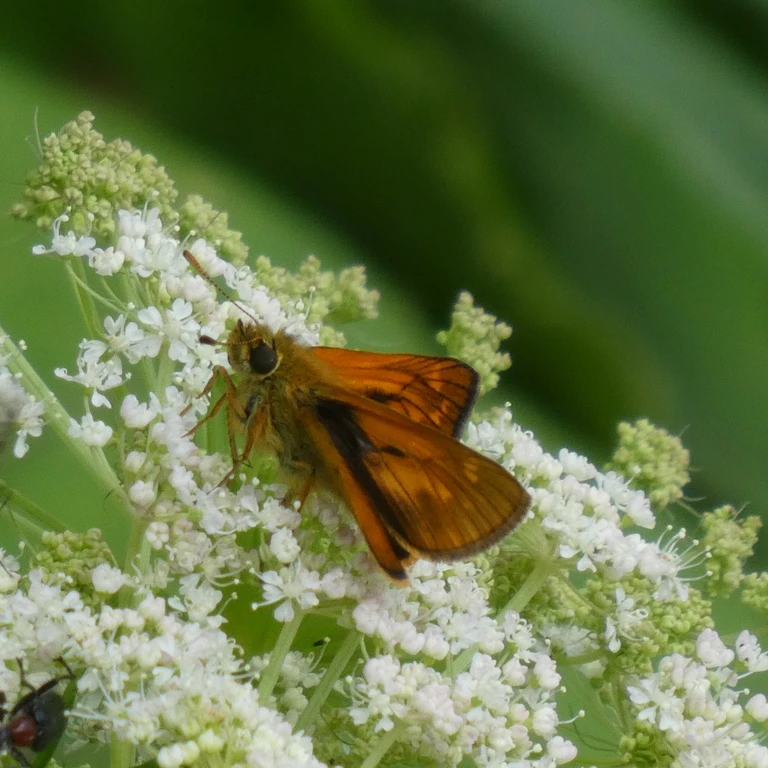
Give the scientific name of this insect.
Ochlodes sylvanus (also Ochlodes venata)
